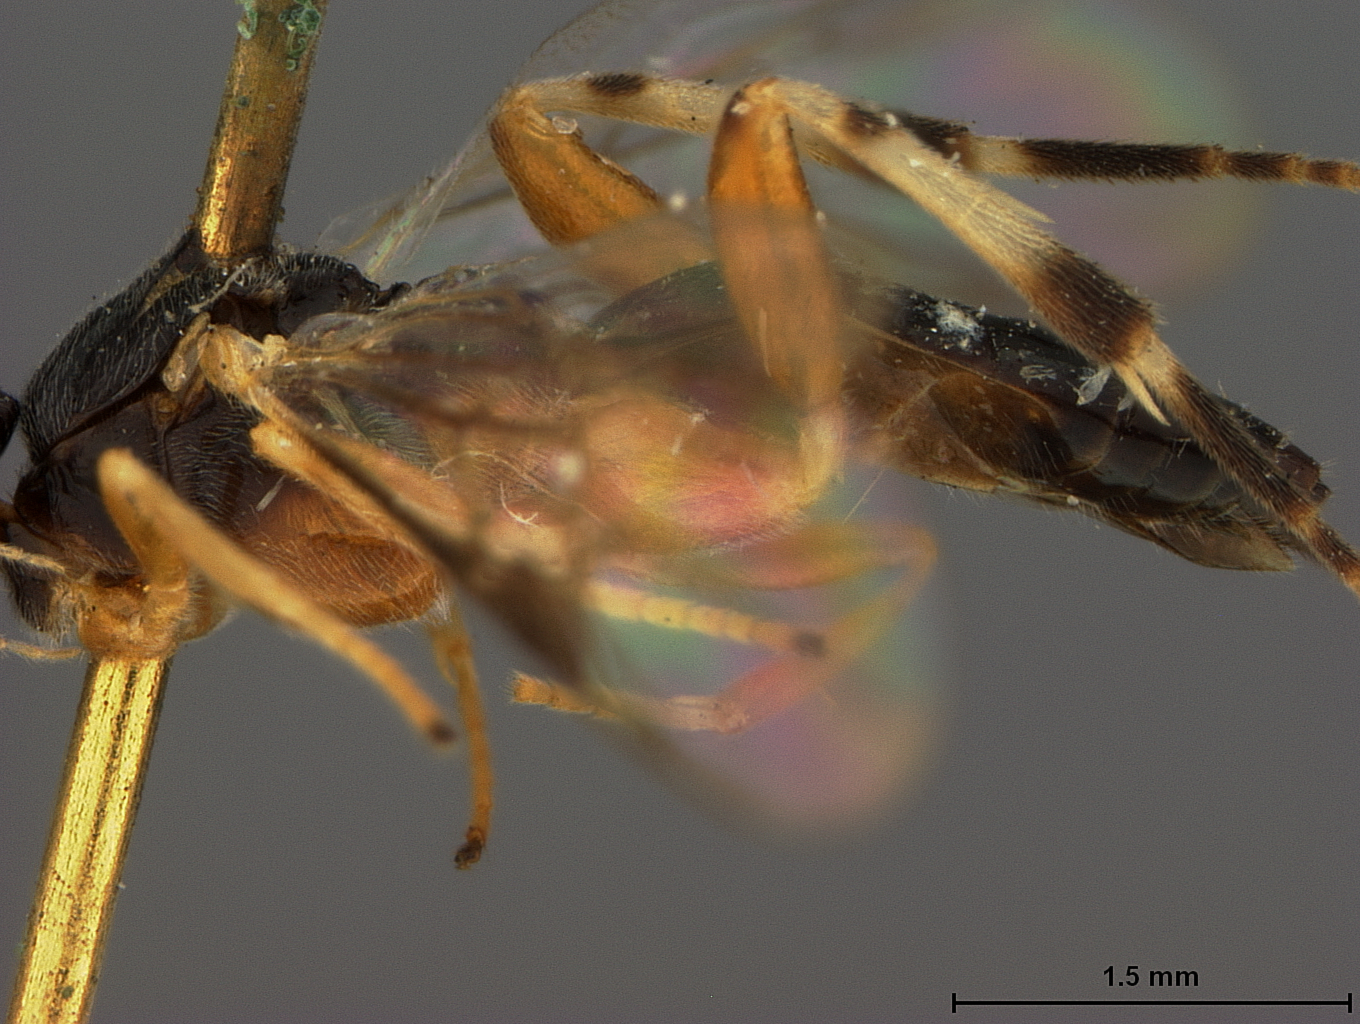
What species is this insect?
Microdus albocinctus
